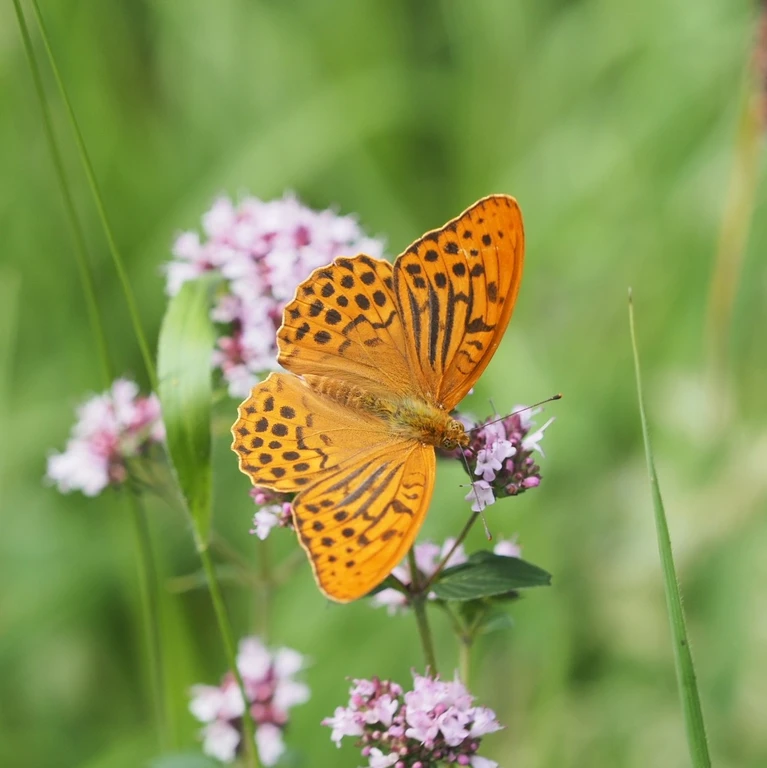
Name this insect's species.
Argynnis paphia
